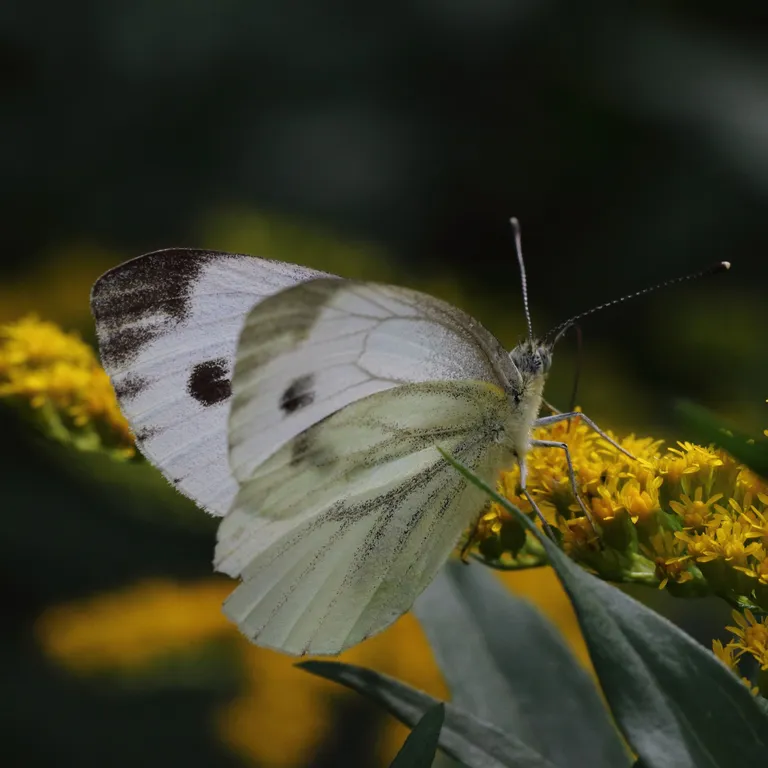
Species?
Pieris napi
